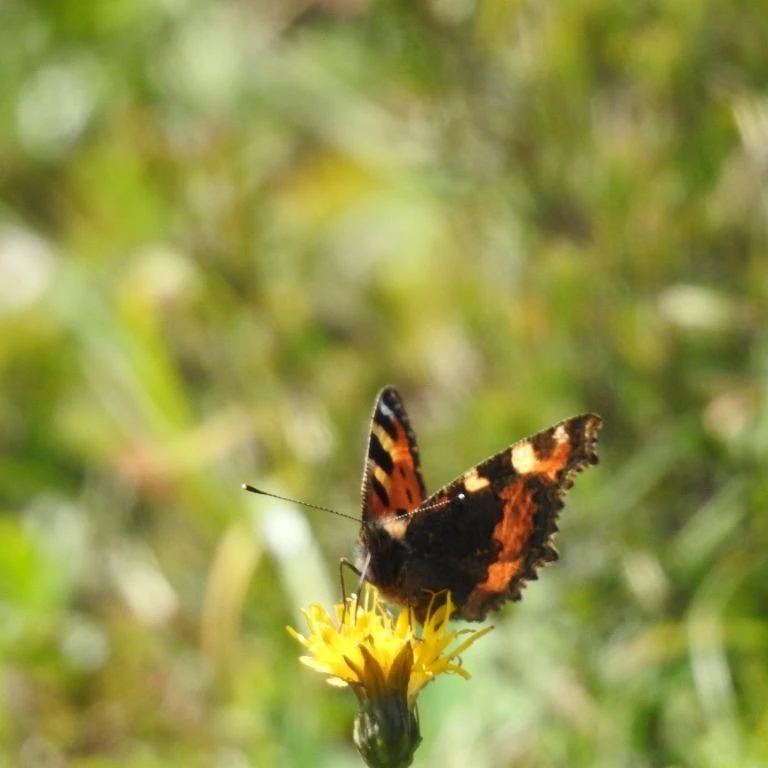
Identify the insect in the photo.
Aglais urticae
